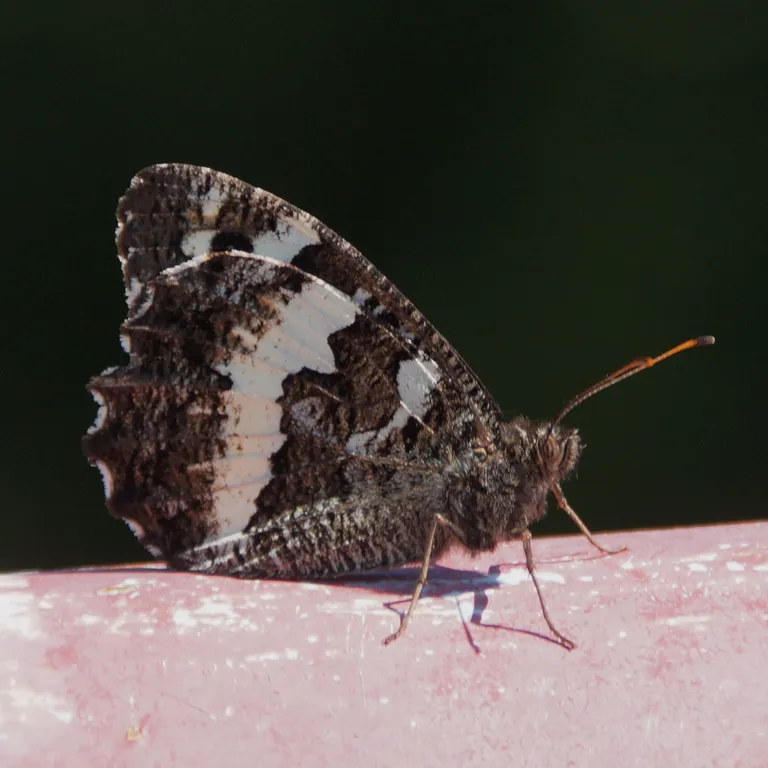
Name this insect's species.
Brintesia circe
